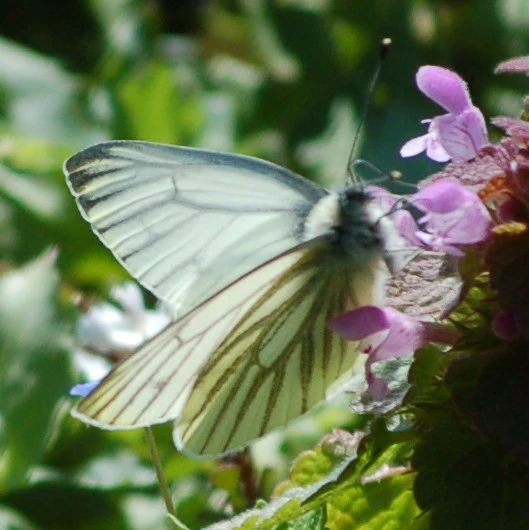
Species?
Pieris napi
